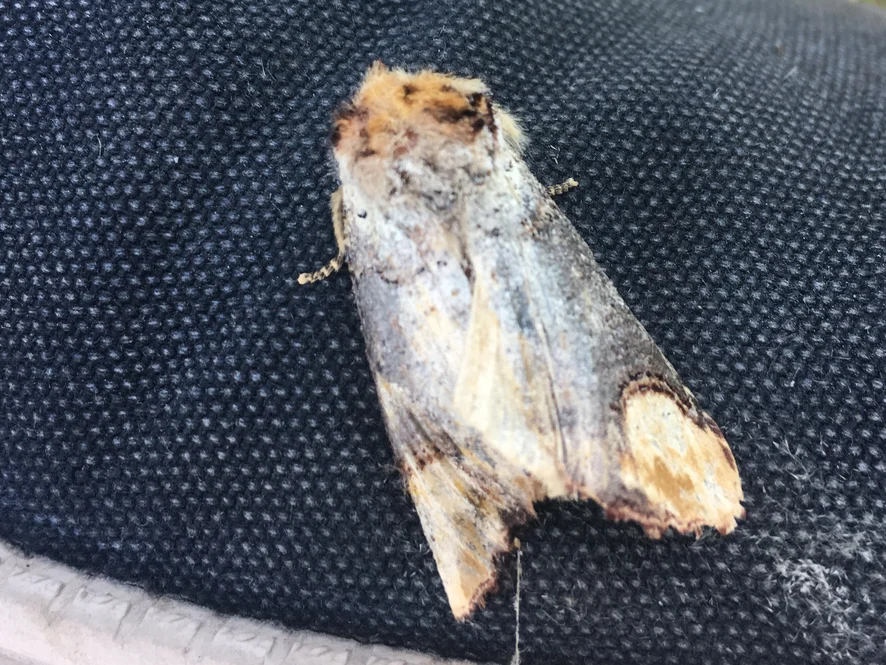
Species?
Phalera bucephala
